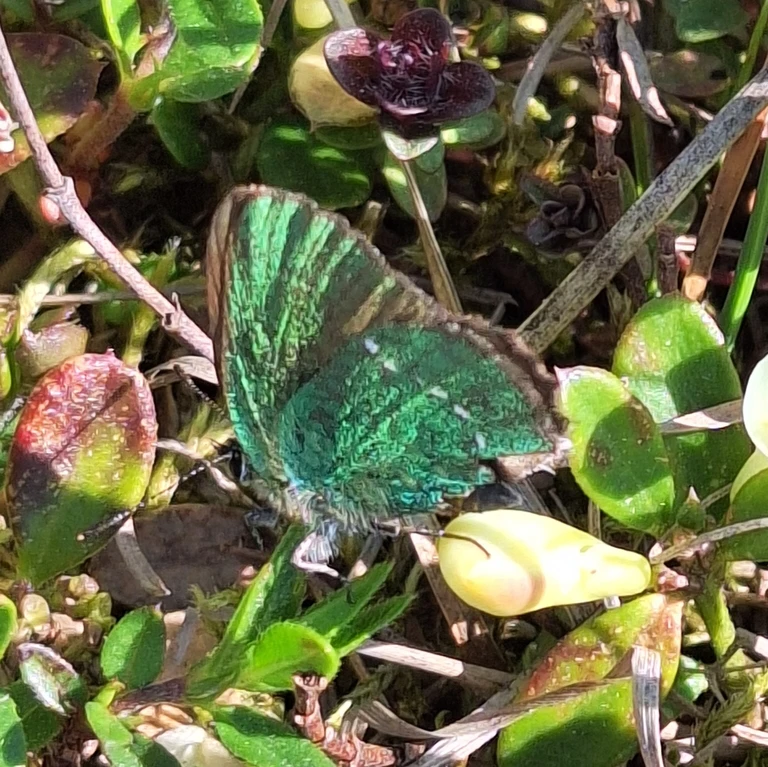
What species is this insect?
Callophrys rubi
